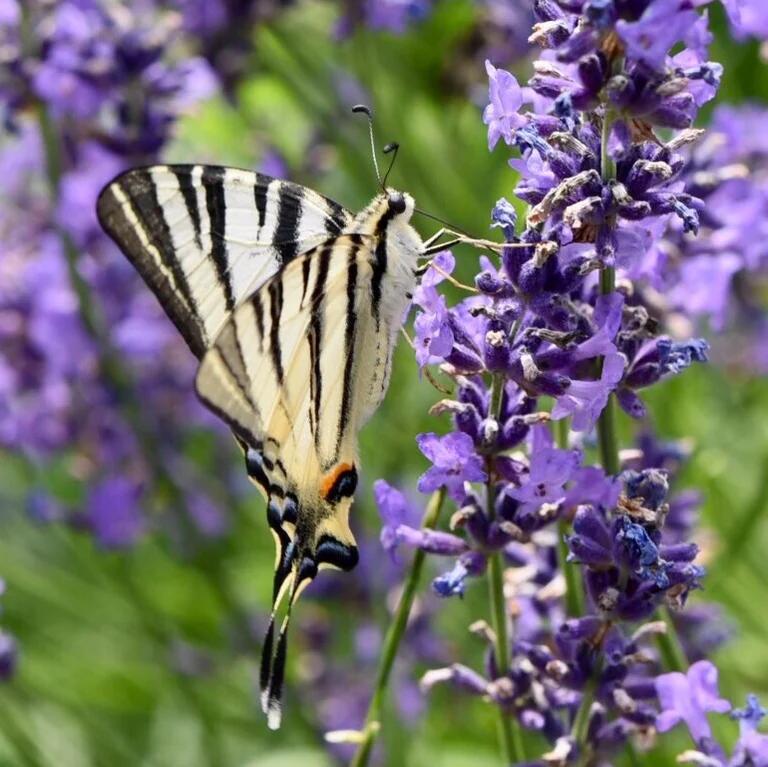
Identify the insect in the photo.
Iphiclides podalirius
